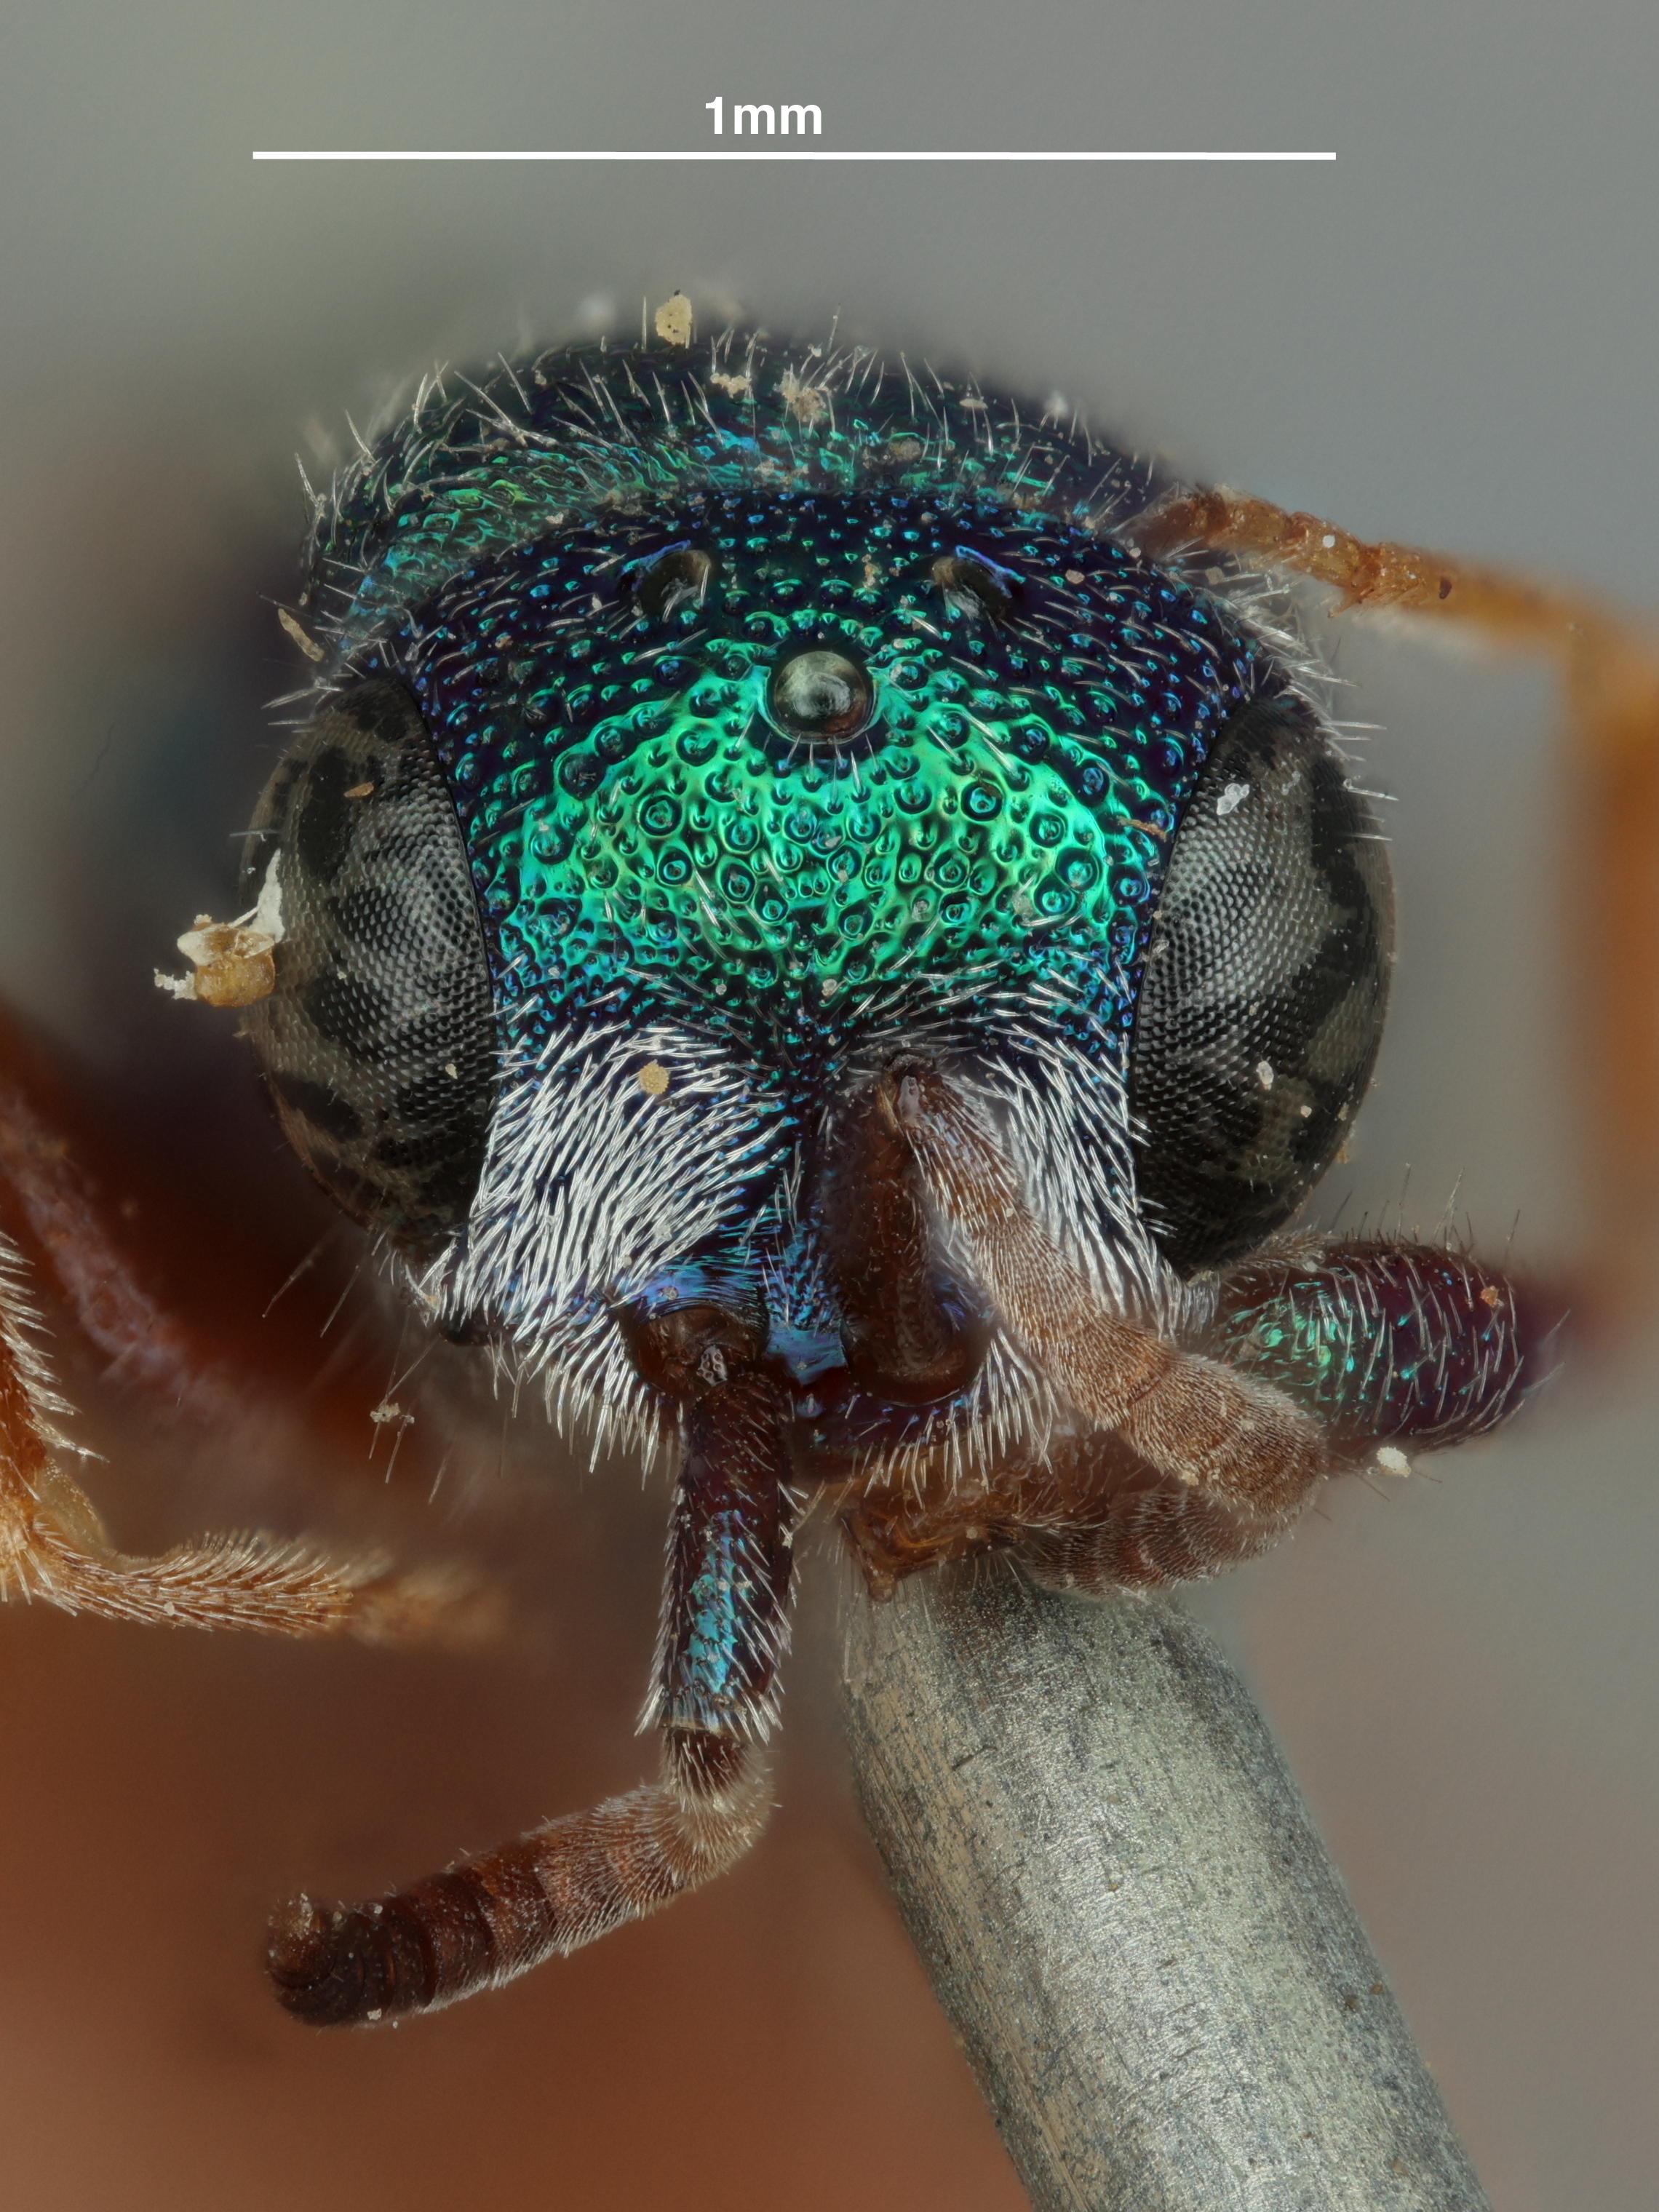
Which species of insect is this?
Holopyga semirufa
